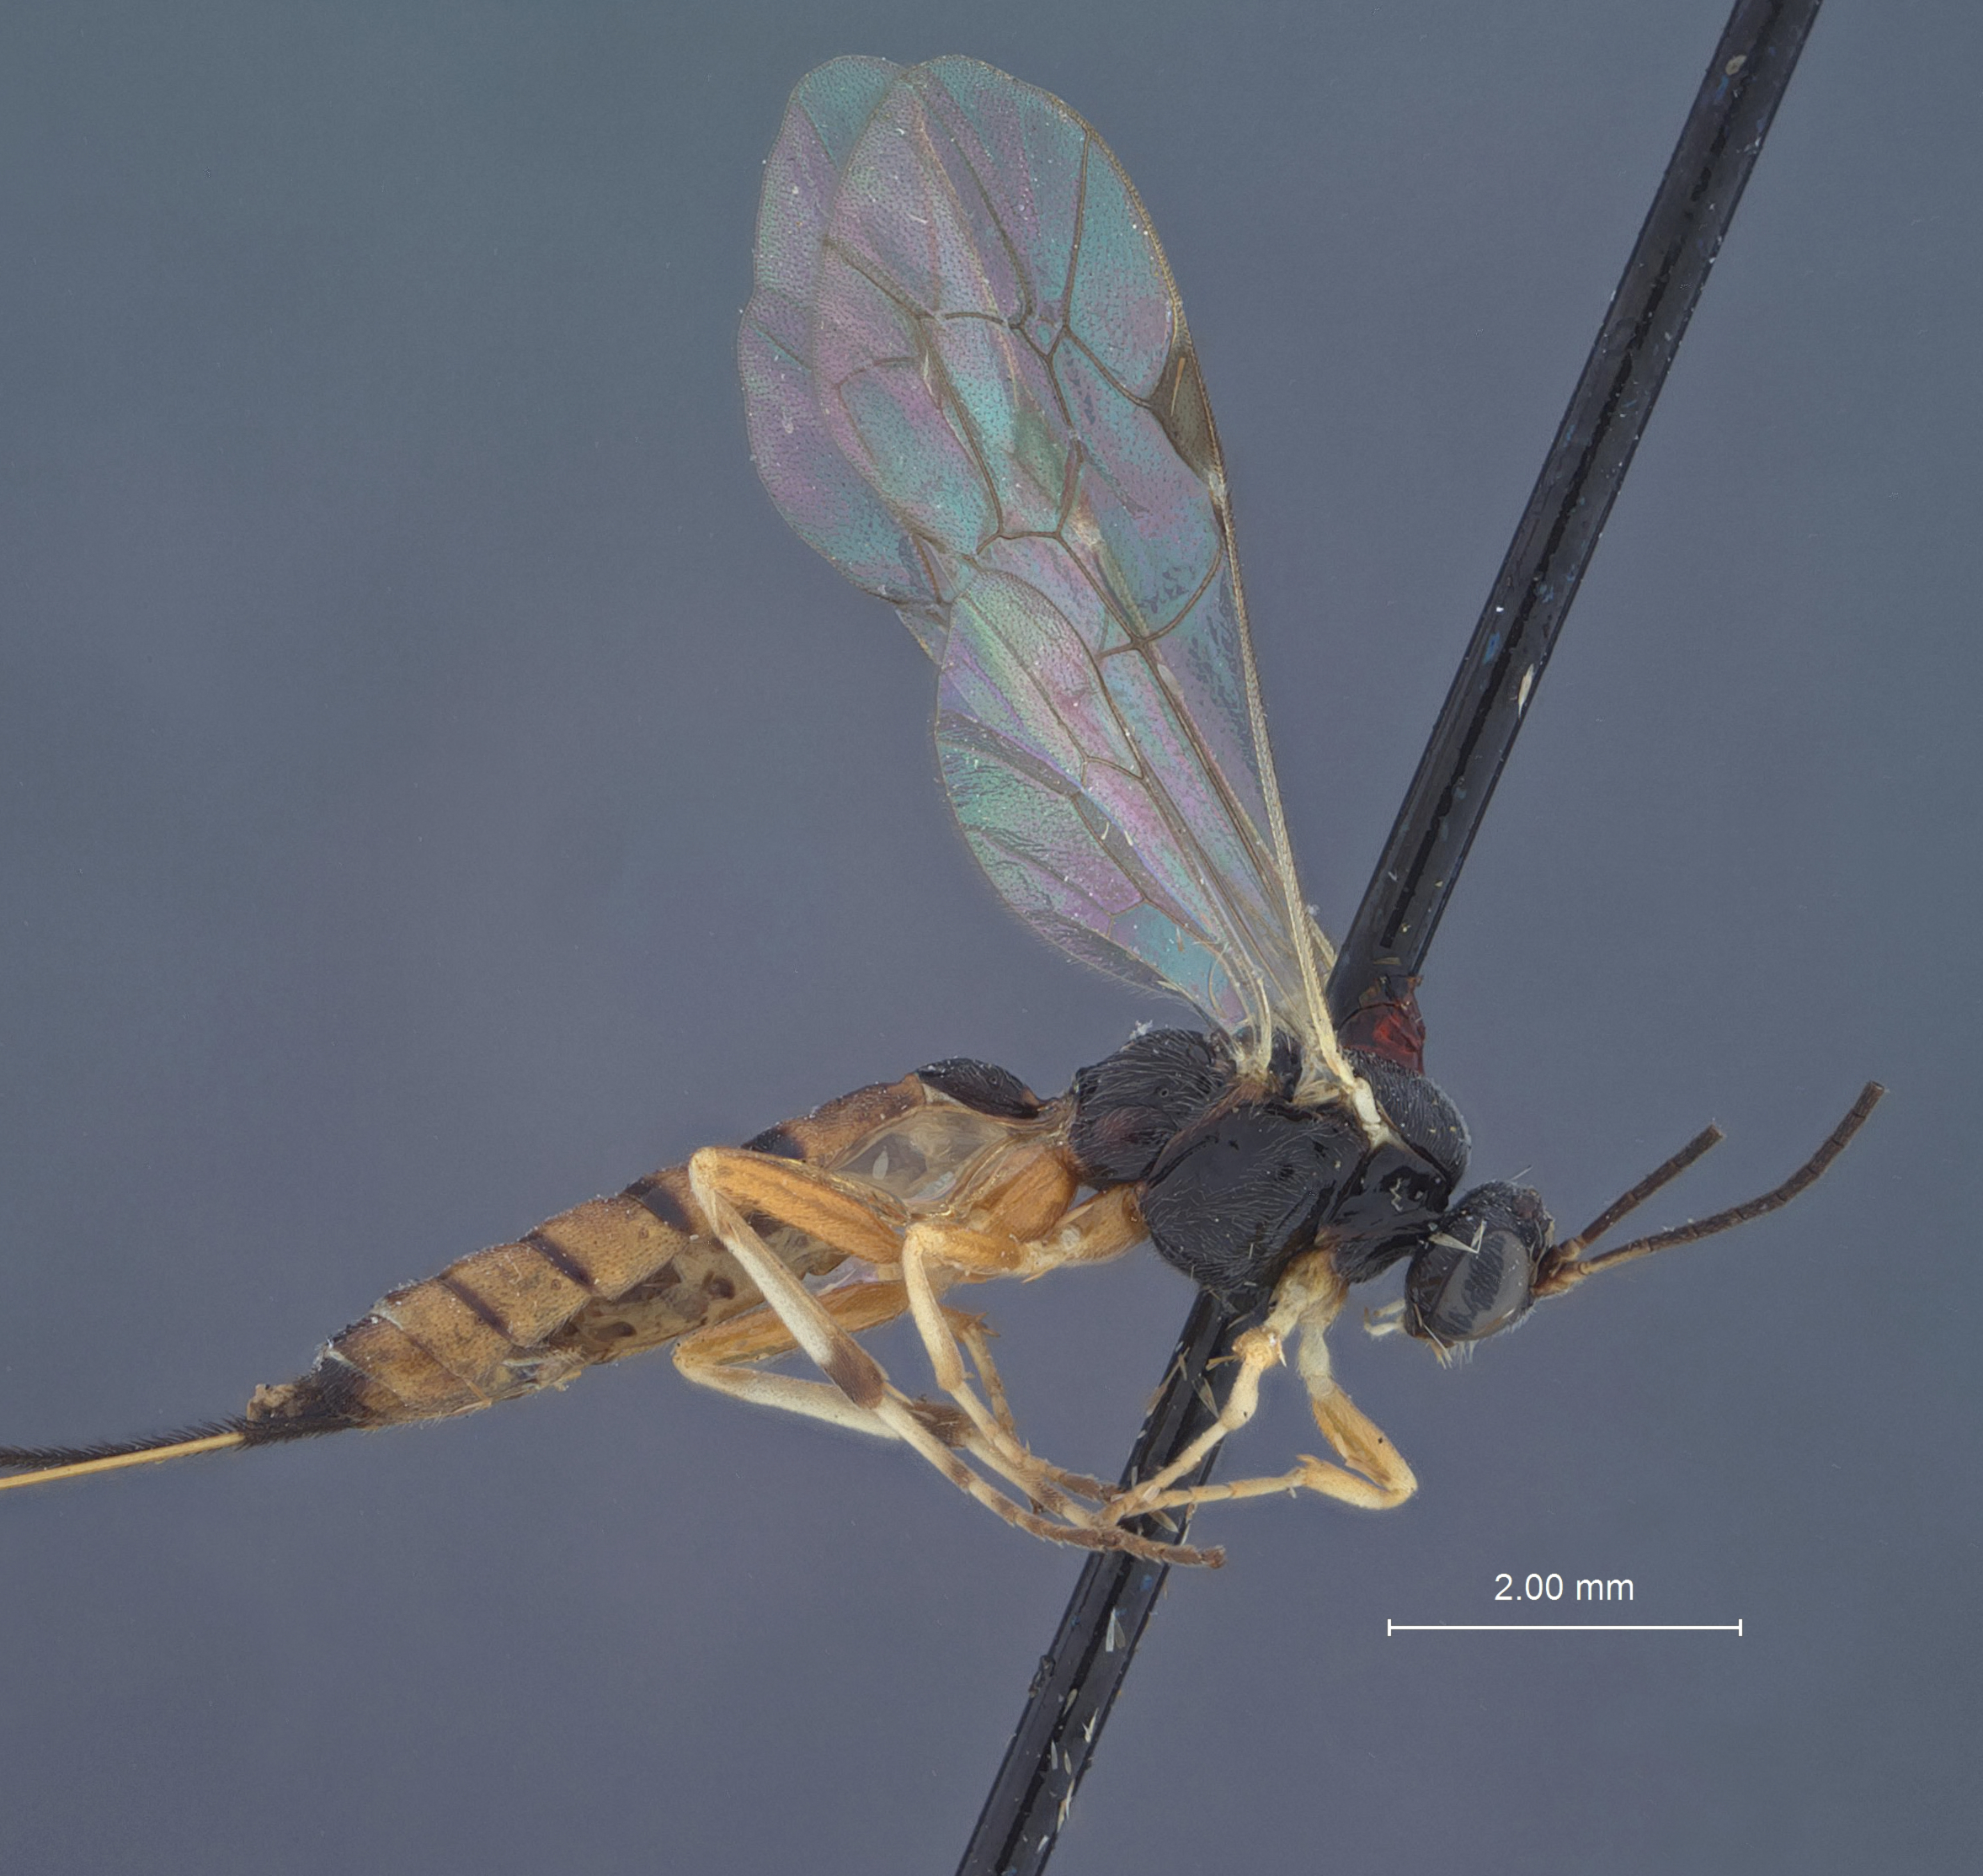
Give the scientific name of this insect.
Epiurus innominatus
